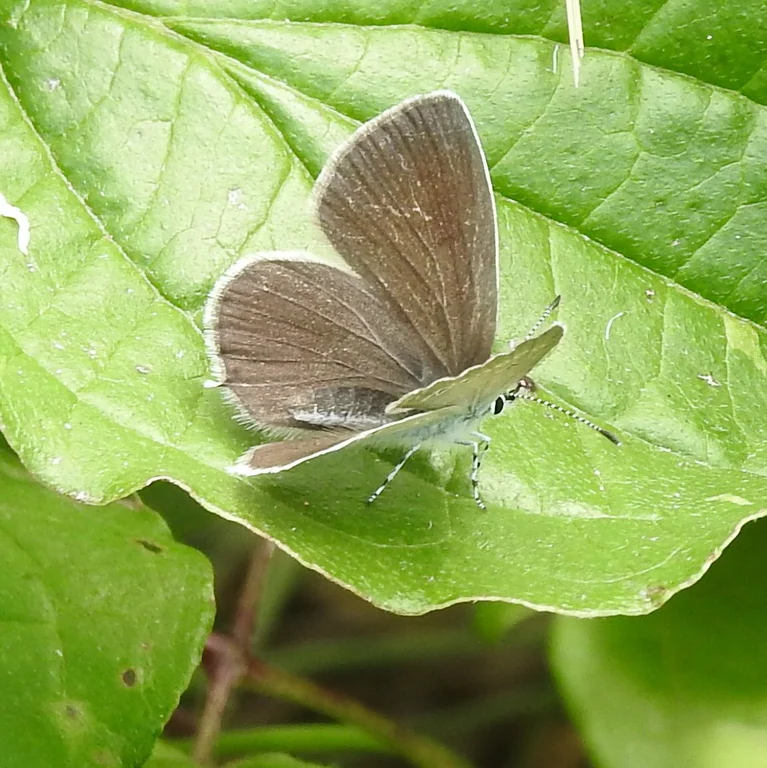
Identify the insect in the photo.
Cupido argiades (also Elkalyce argiades)
